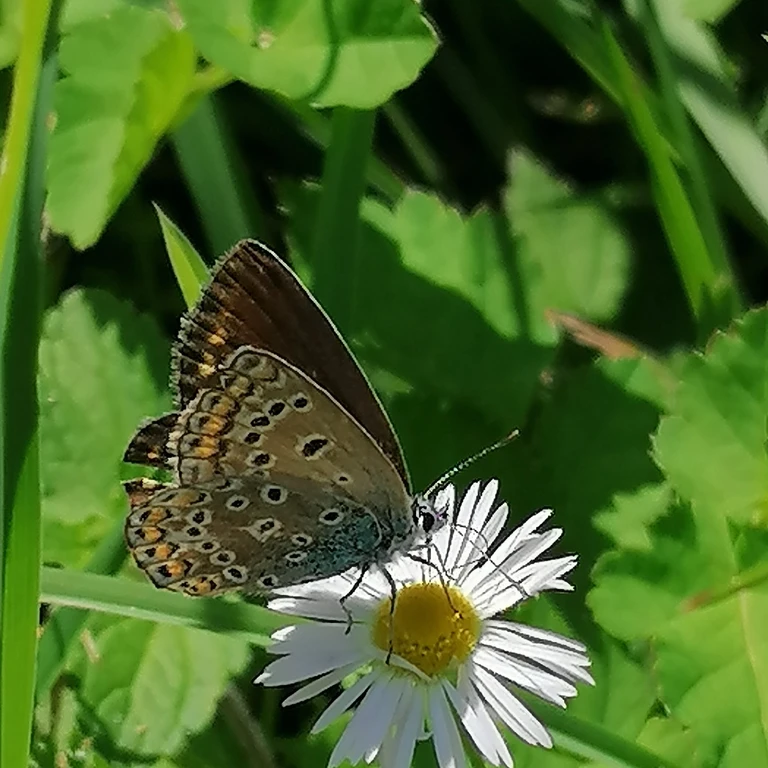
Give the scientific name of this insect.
Polyommatus icarus
